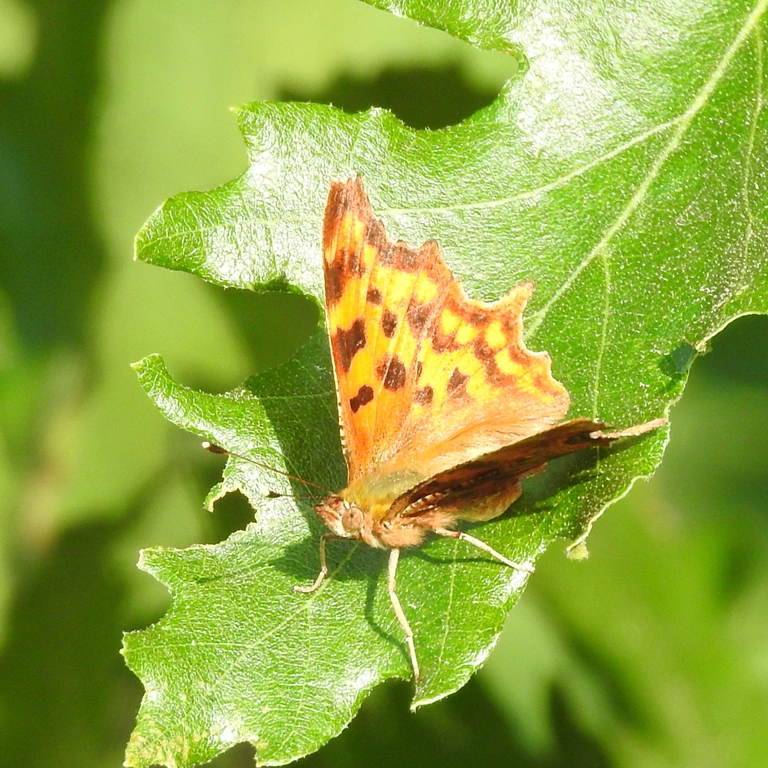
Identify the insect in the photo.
Polygonia c-album
